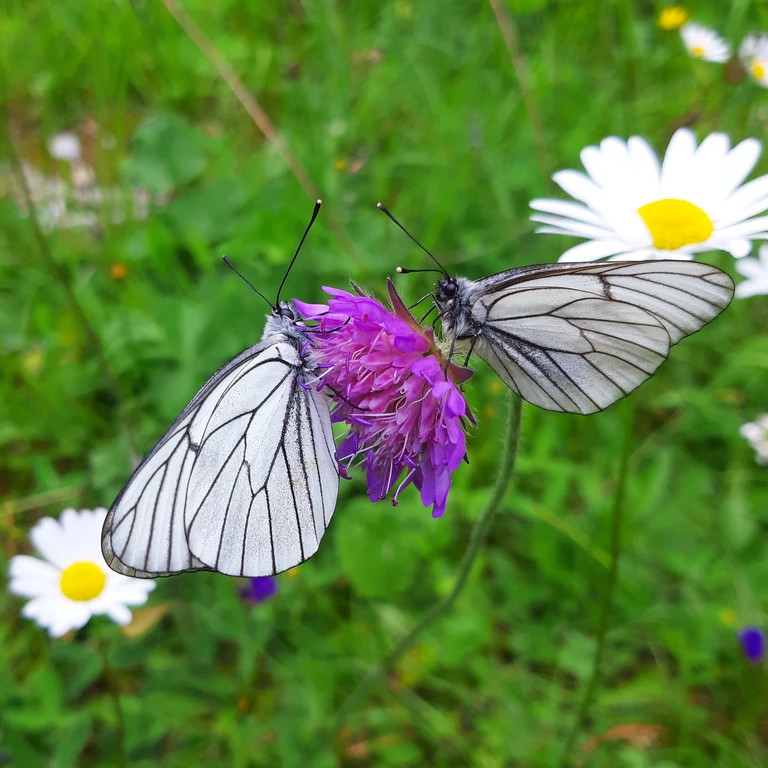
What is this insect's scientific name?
Aporia crataegi
